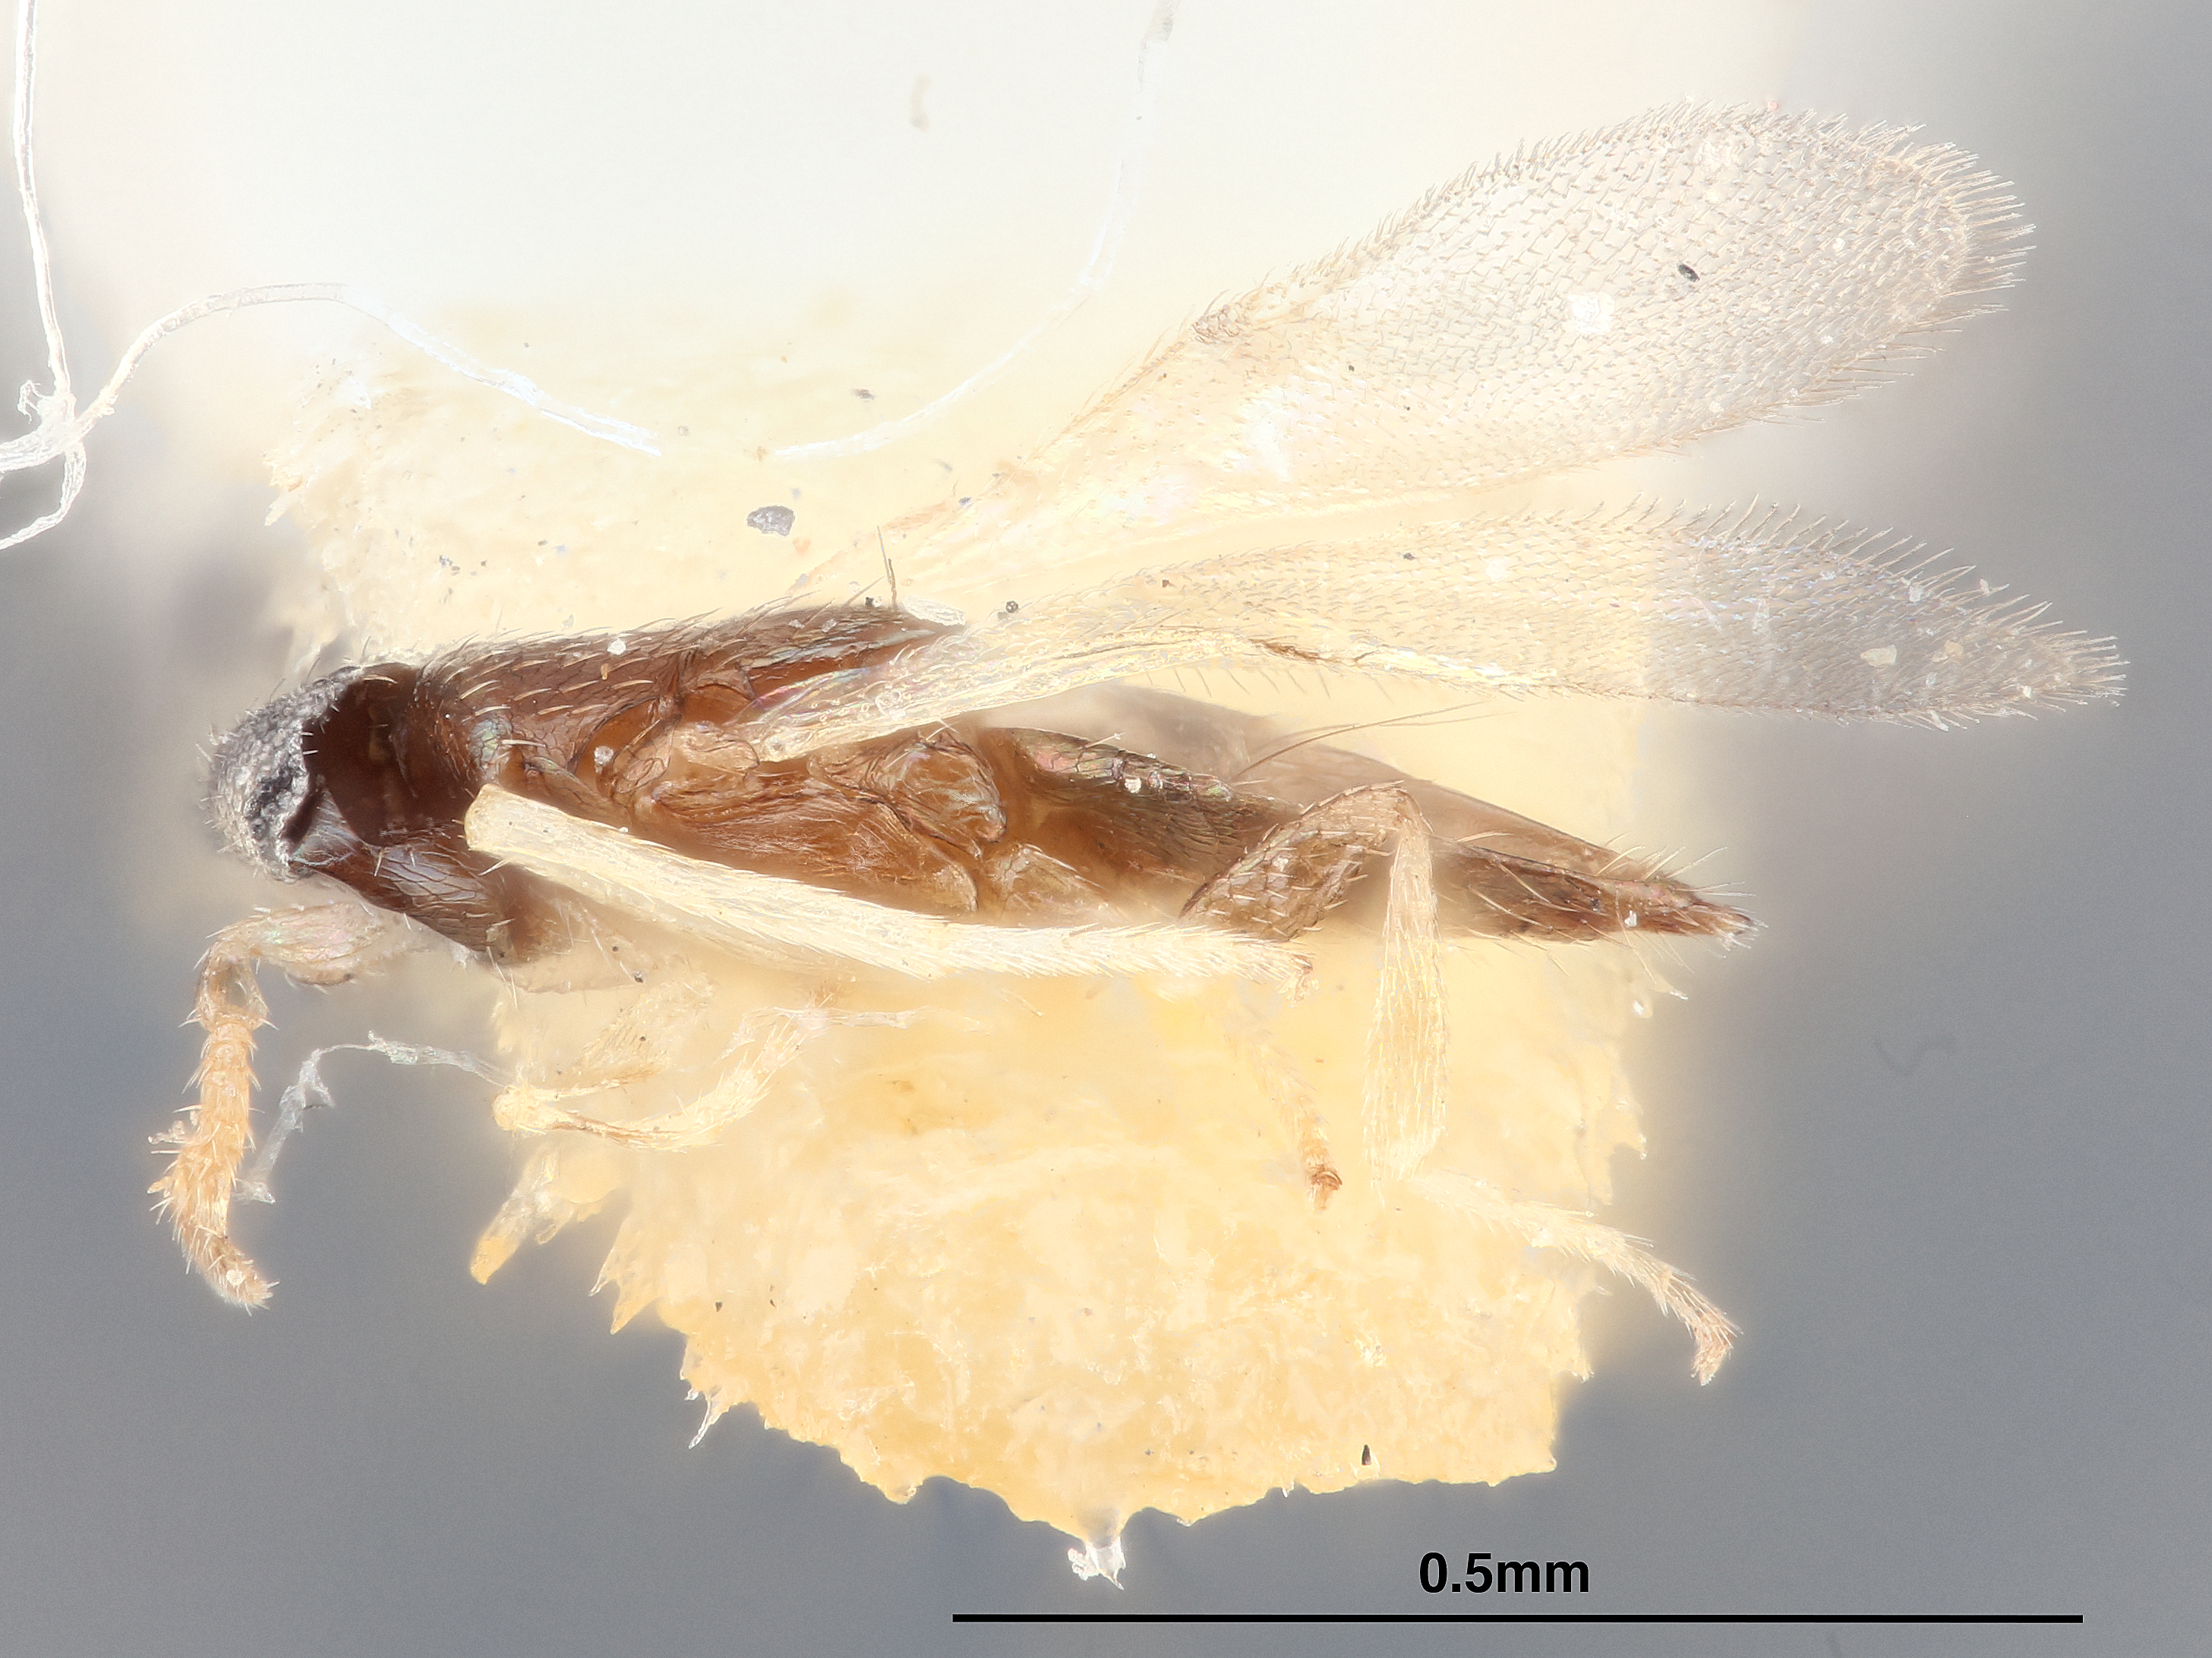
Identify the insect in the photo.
Adelencyrtus femoralis
